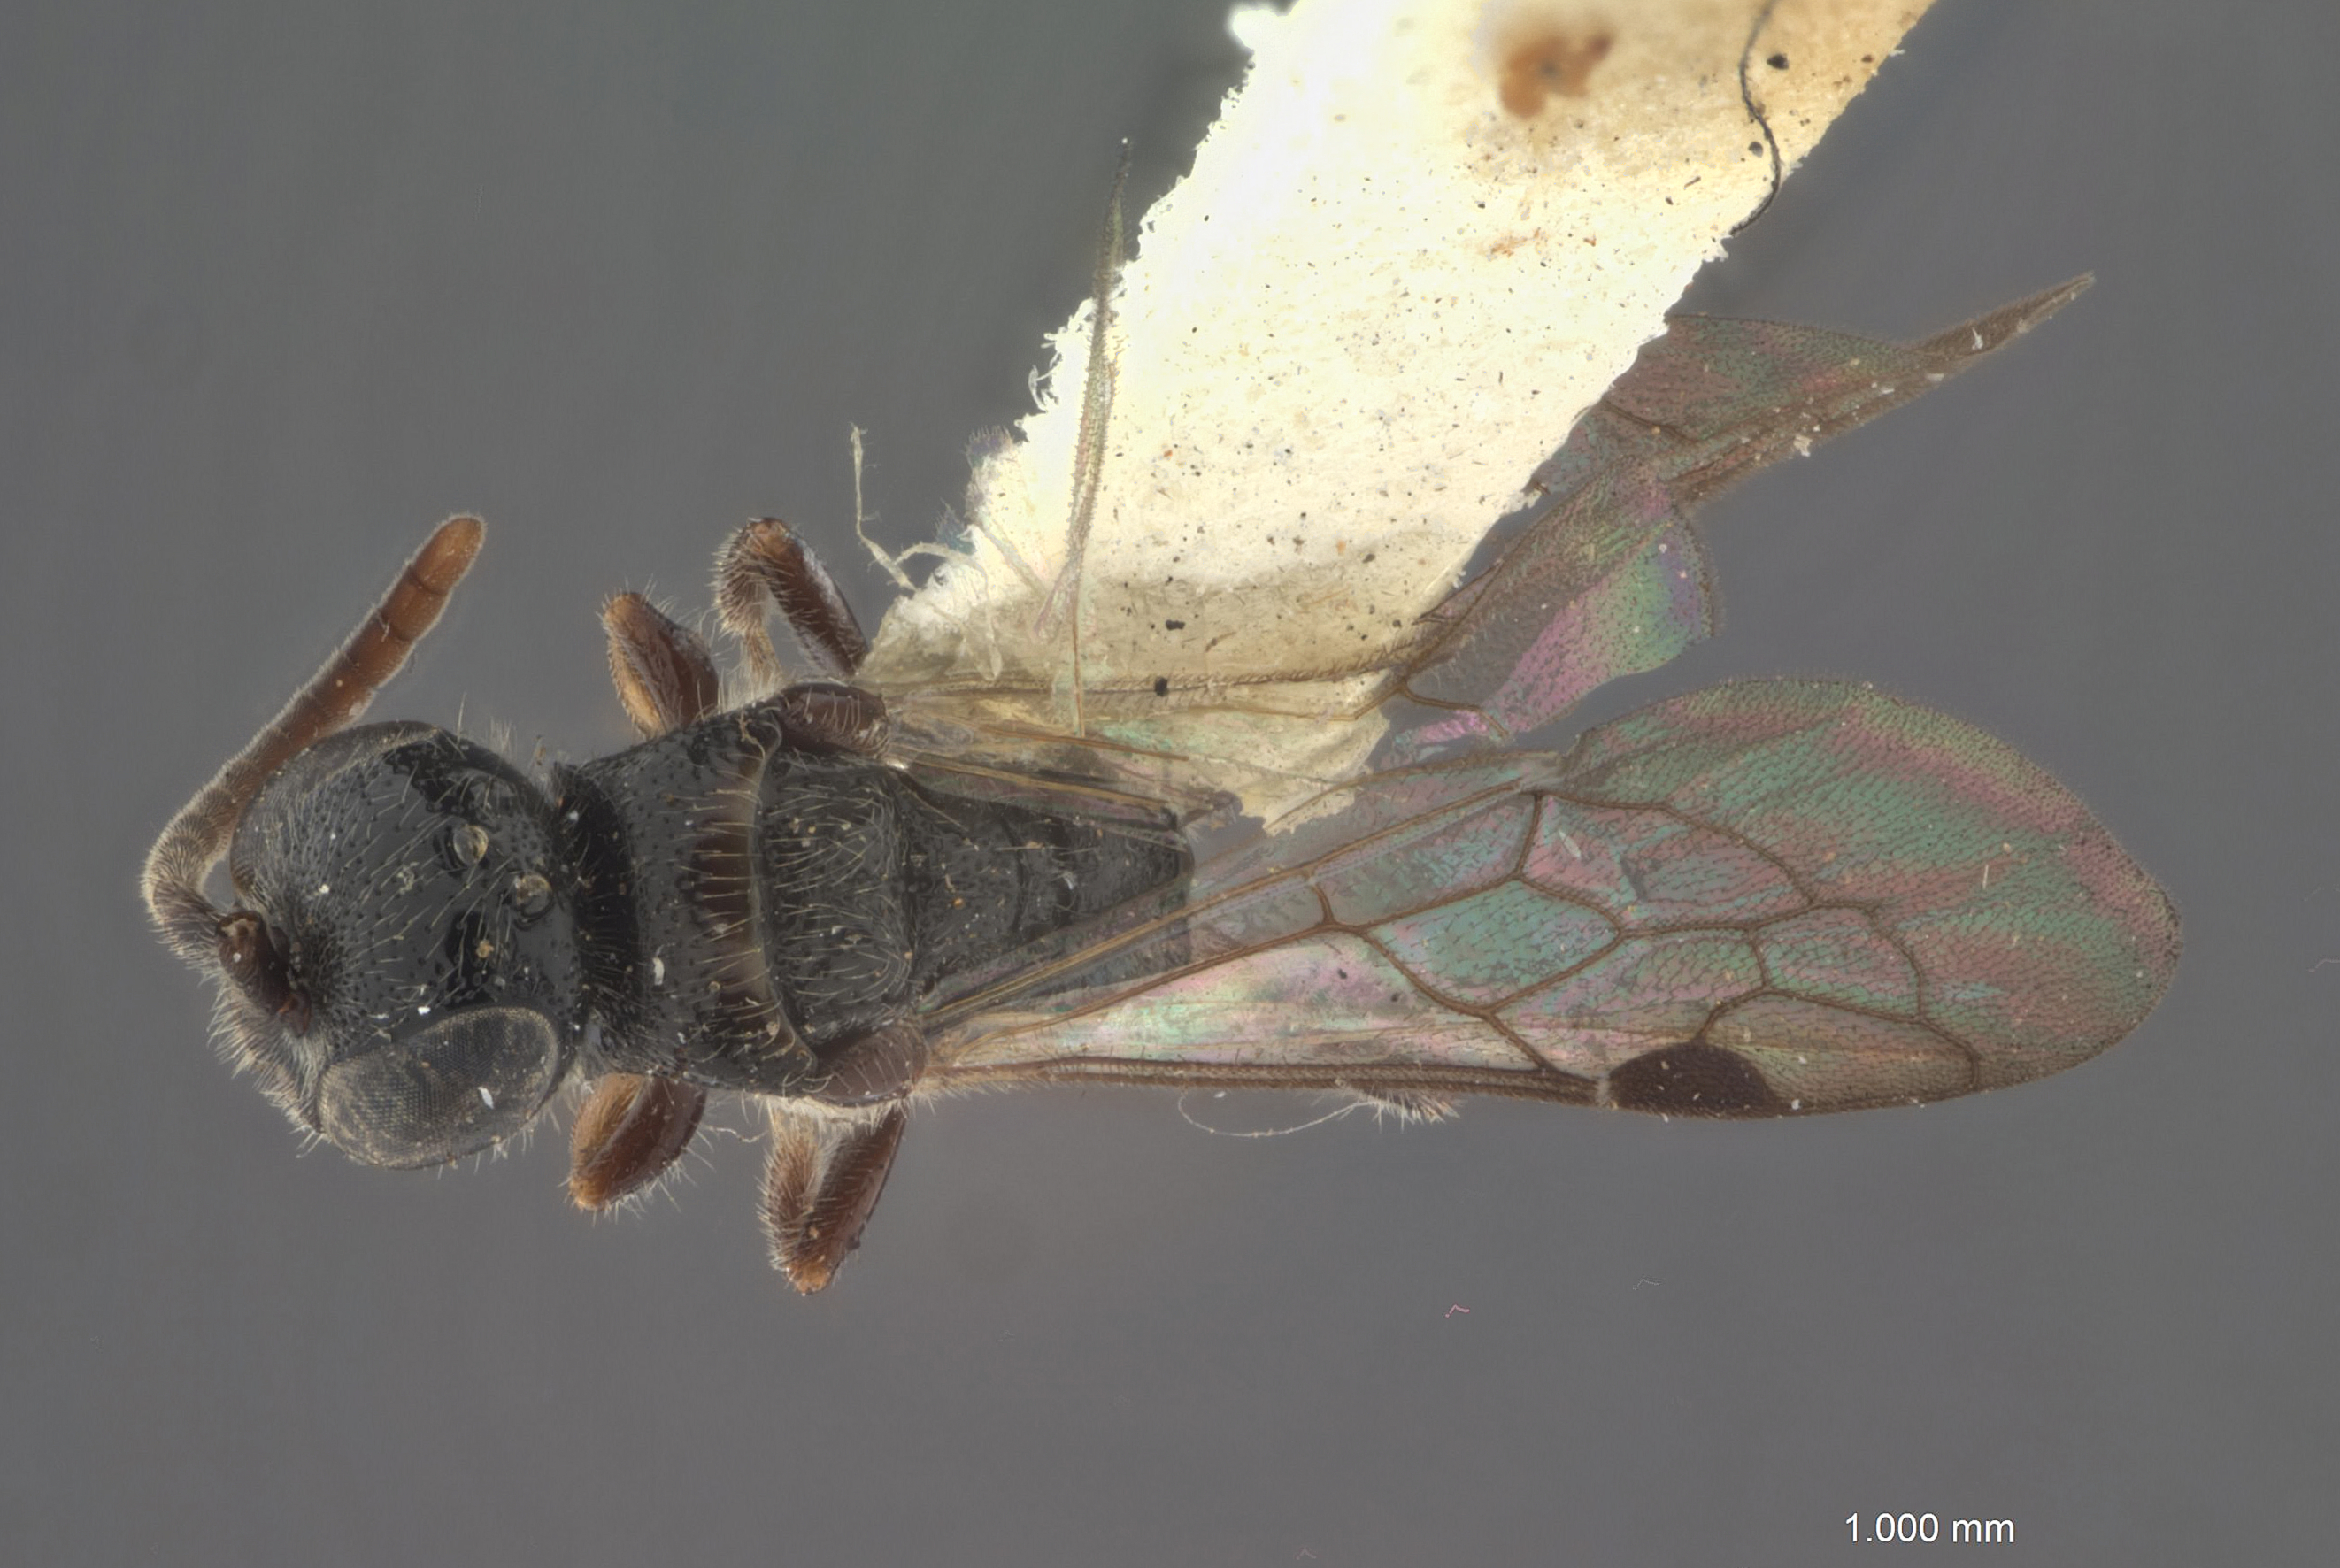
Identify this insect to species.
Tiphia egregia
